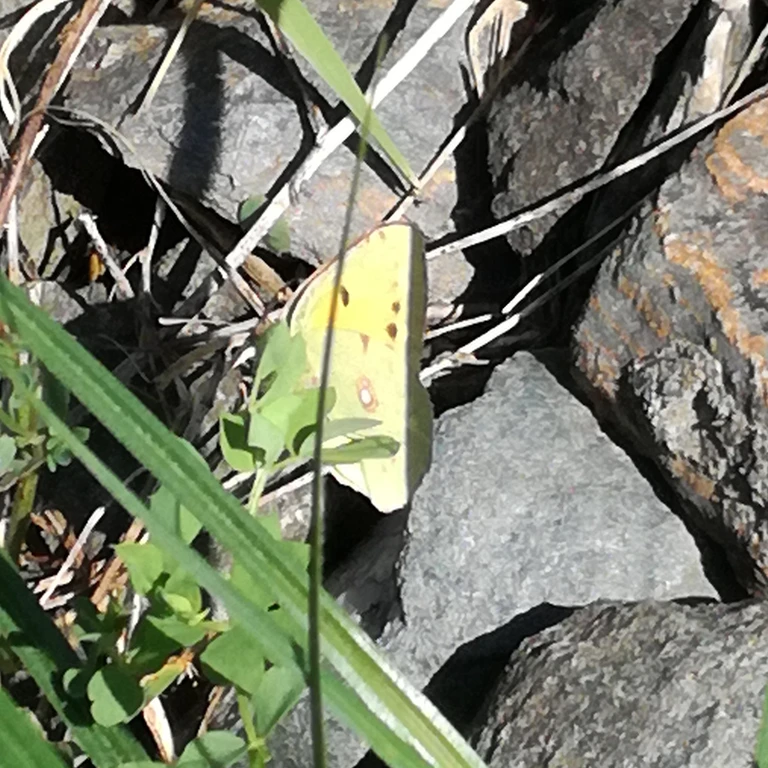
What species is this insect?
Colias croceus
